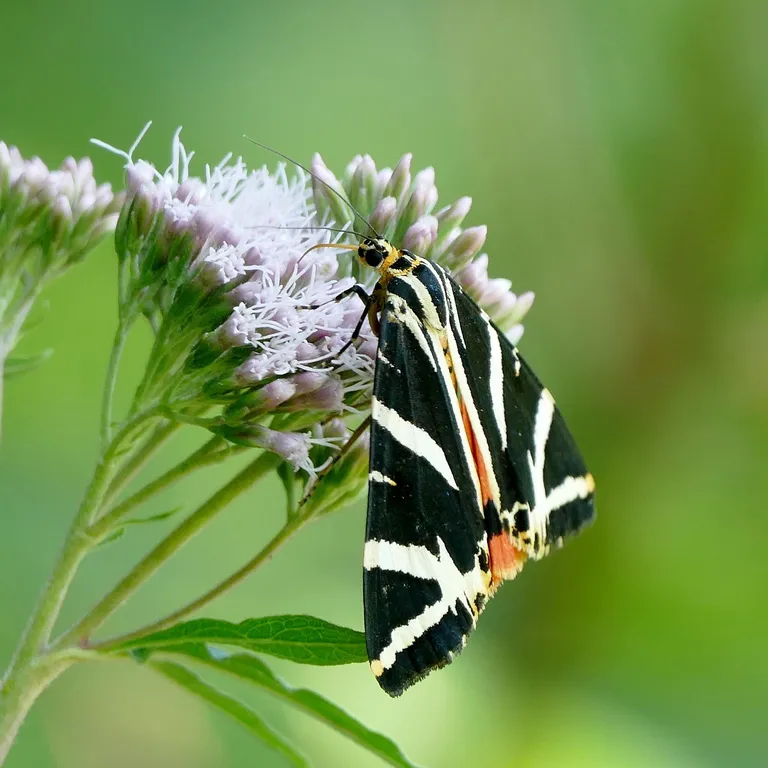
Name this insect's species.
Euplagia quadripunctaria
